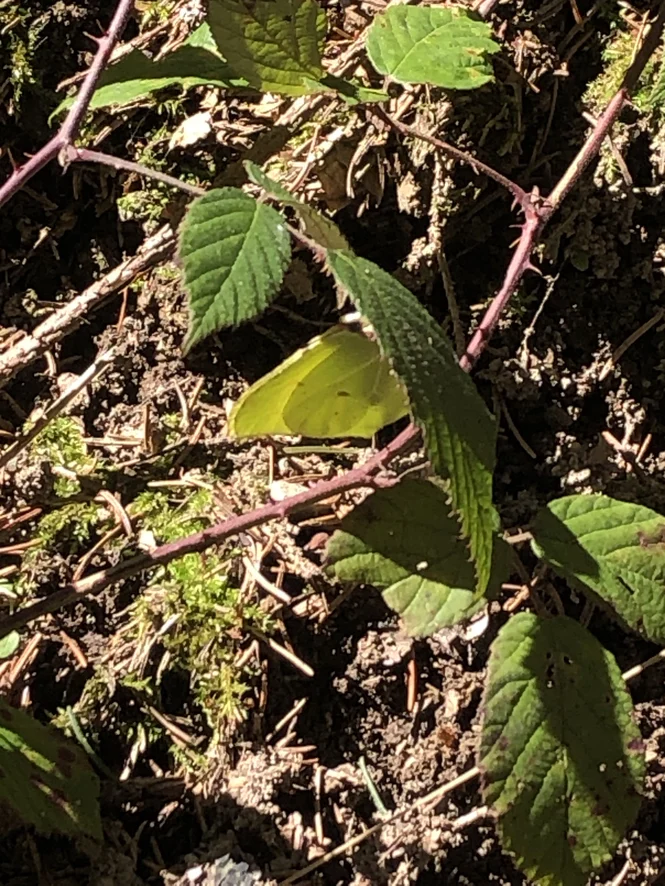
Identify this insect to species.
Gonepteryx rhamni
